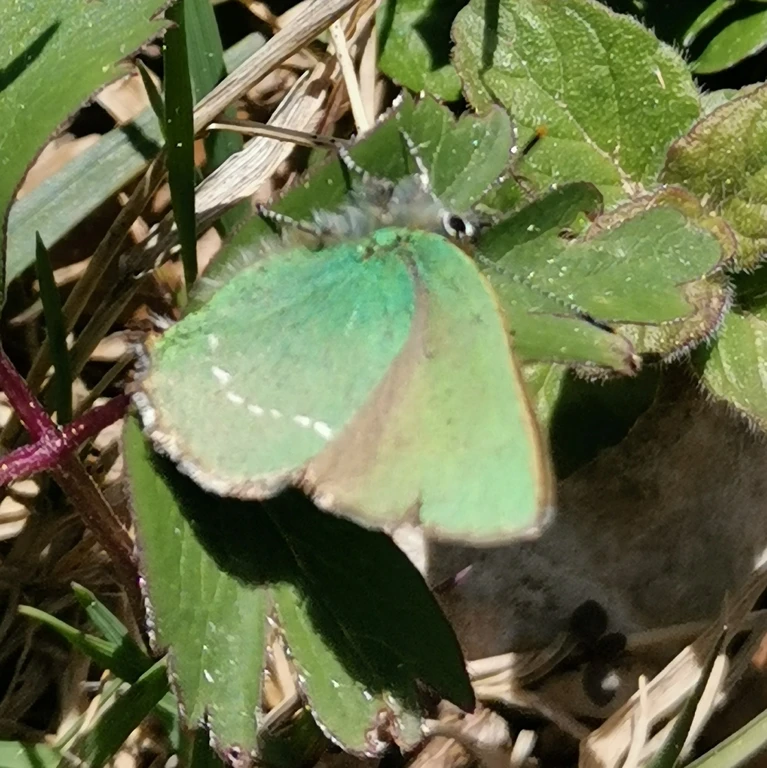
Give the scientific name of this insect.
Callophrys rubi
